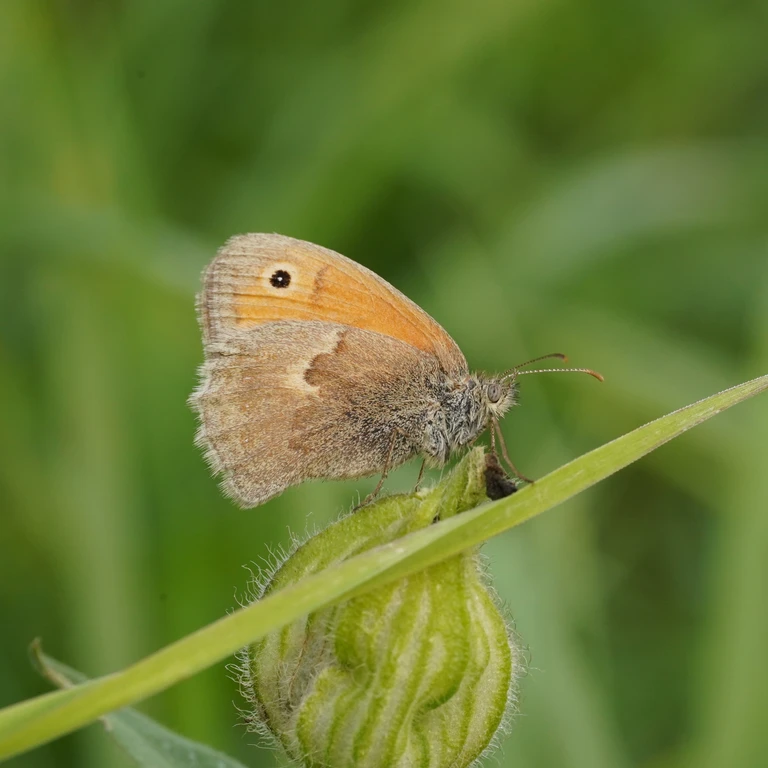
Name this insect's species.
Coenonympha pamphilus
